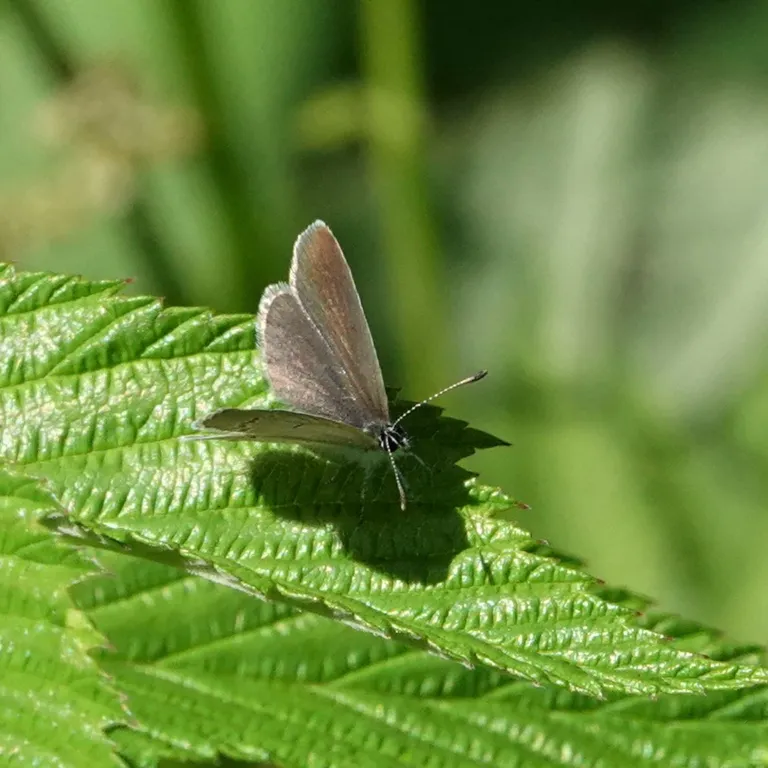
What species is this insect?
Cupido minimus
